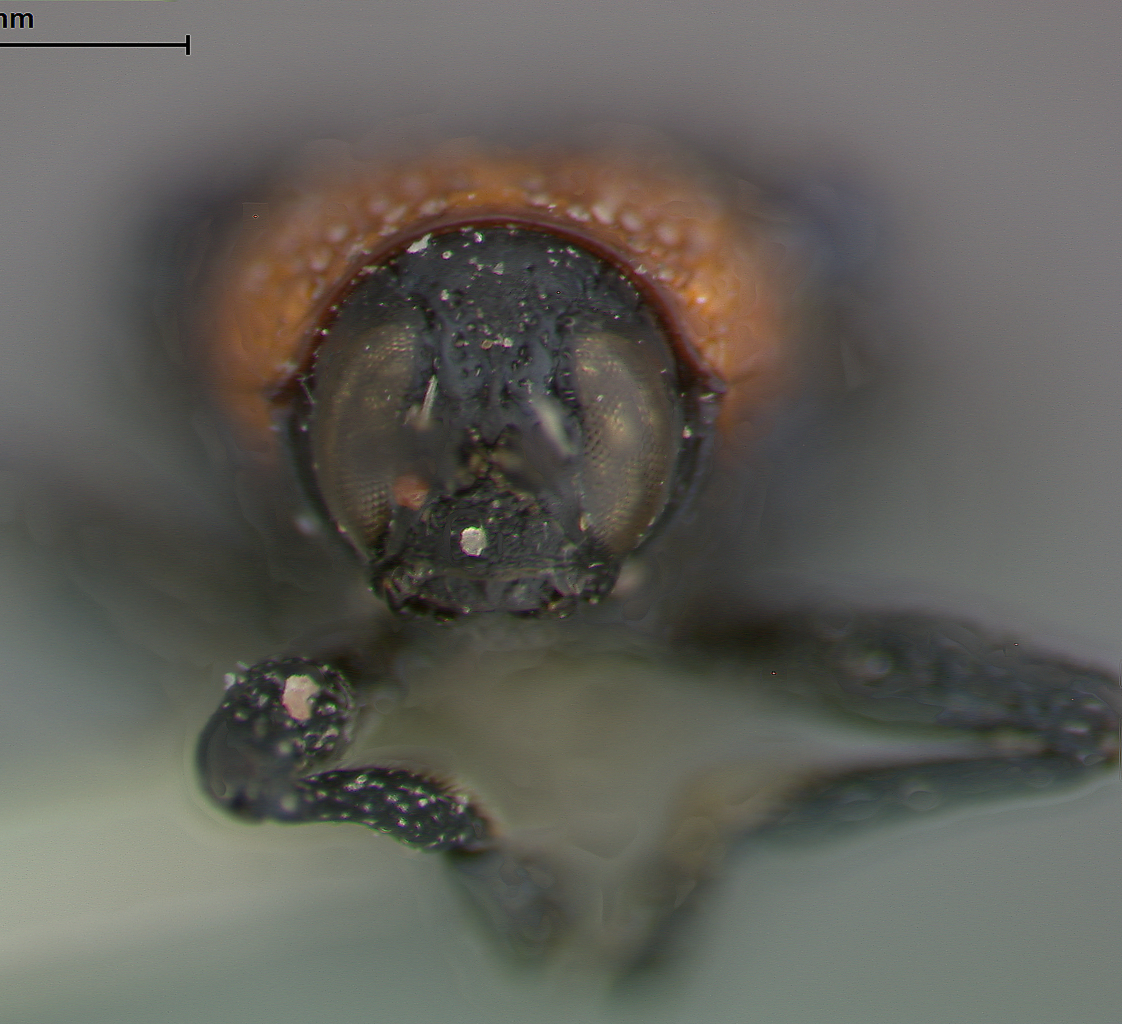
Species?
Chalepus walshi
